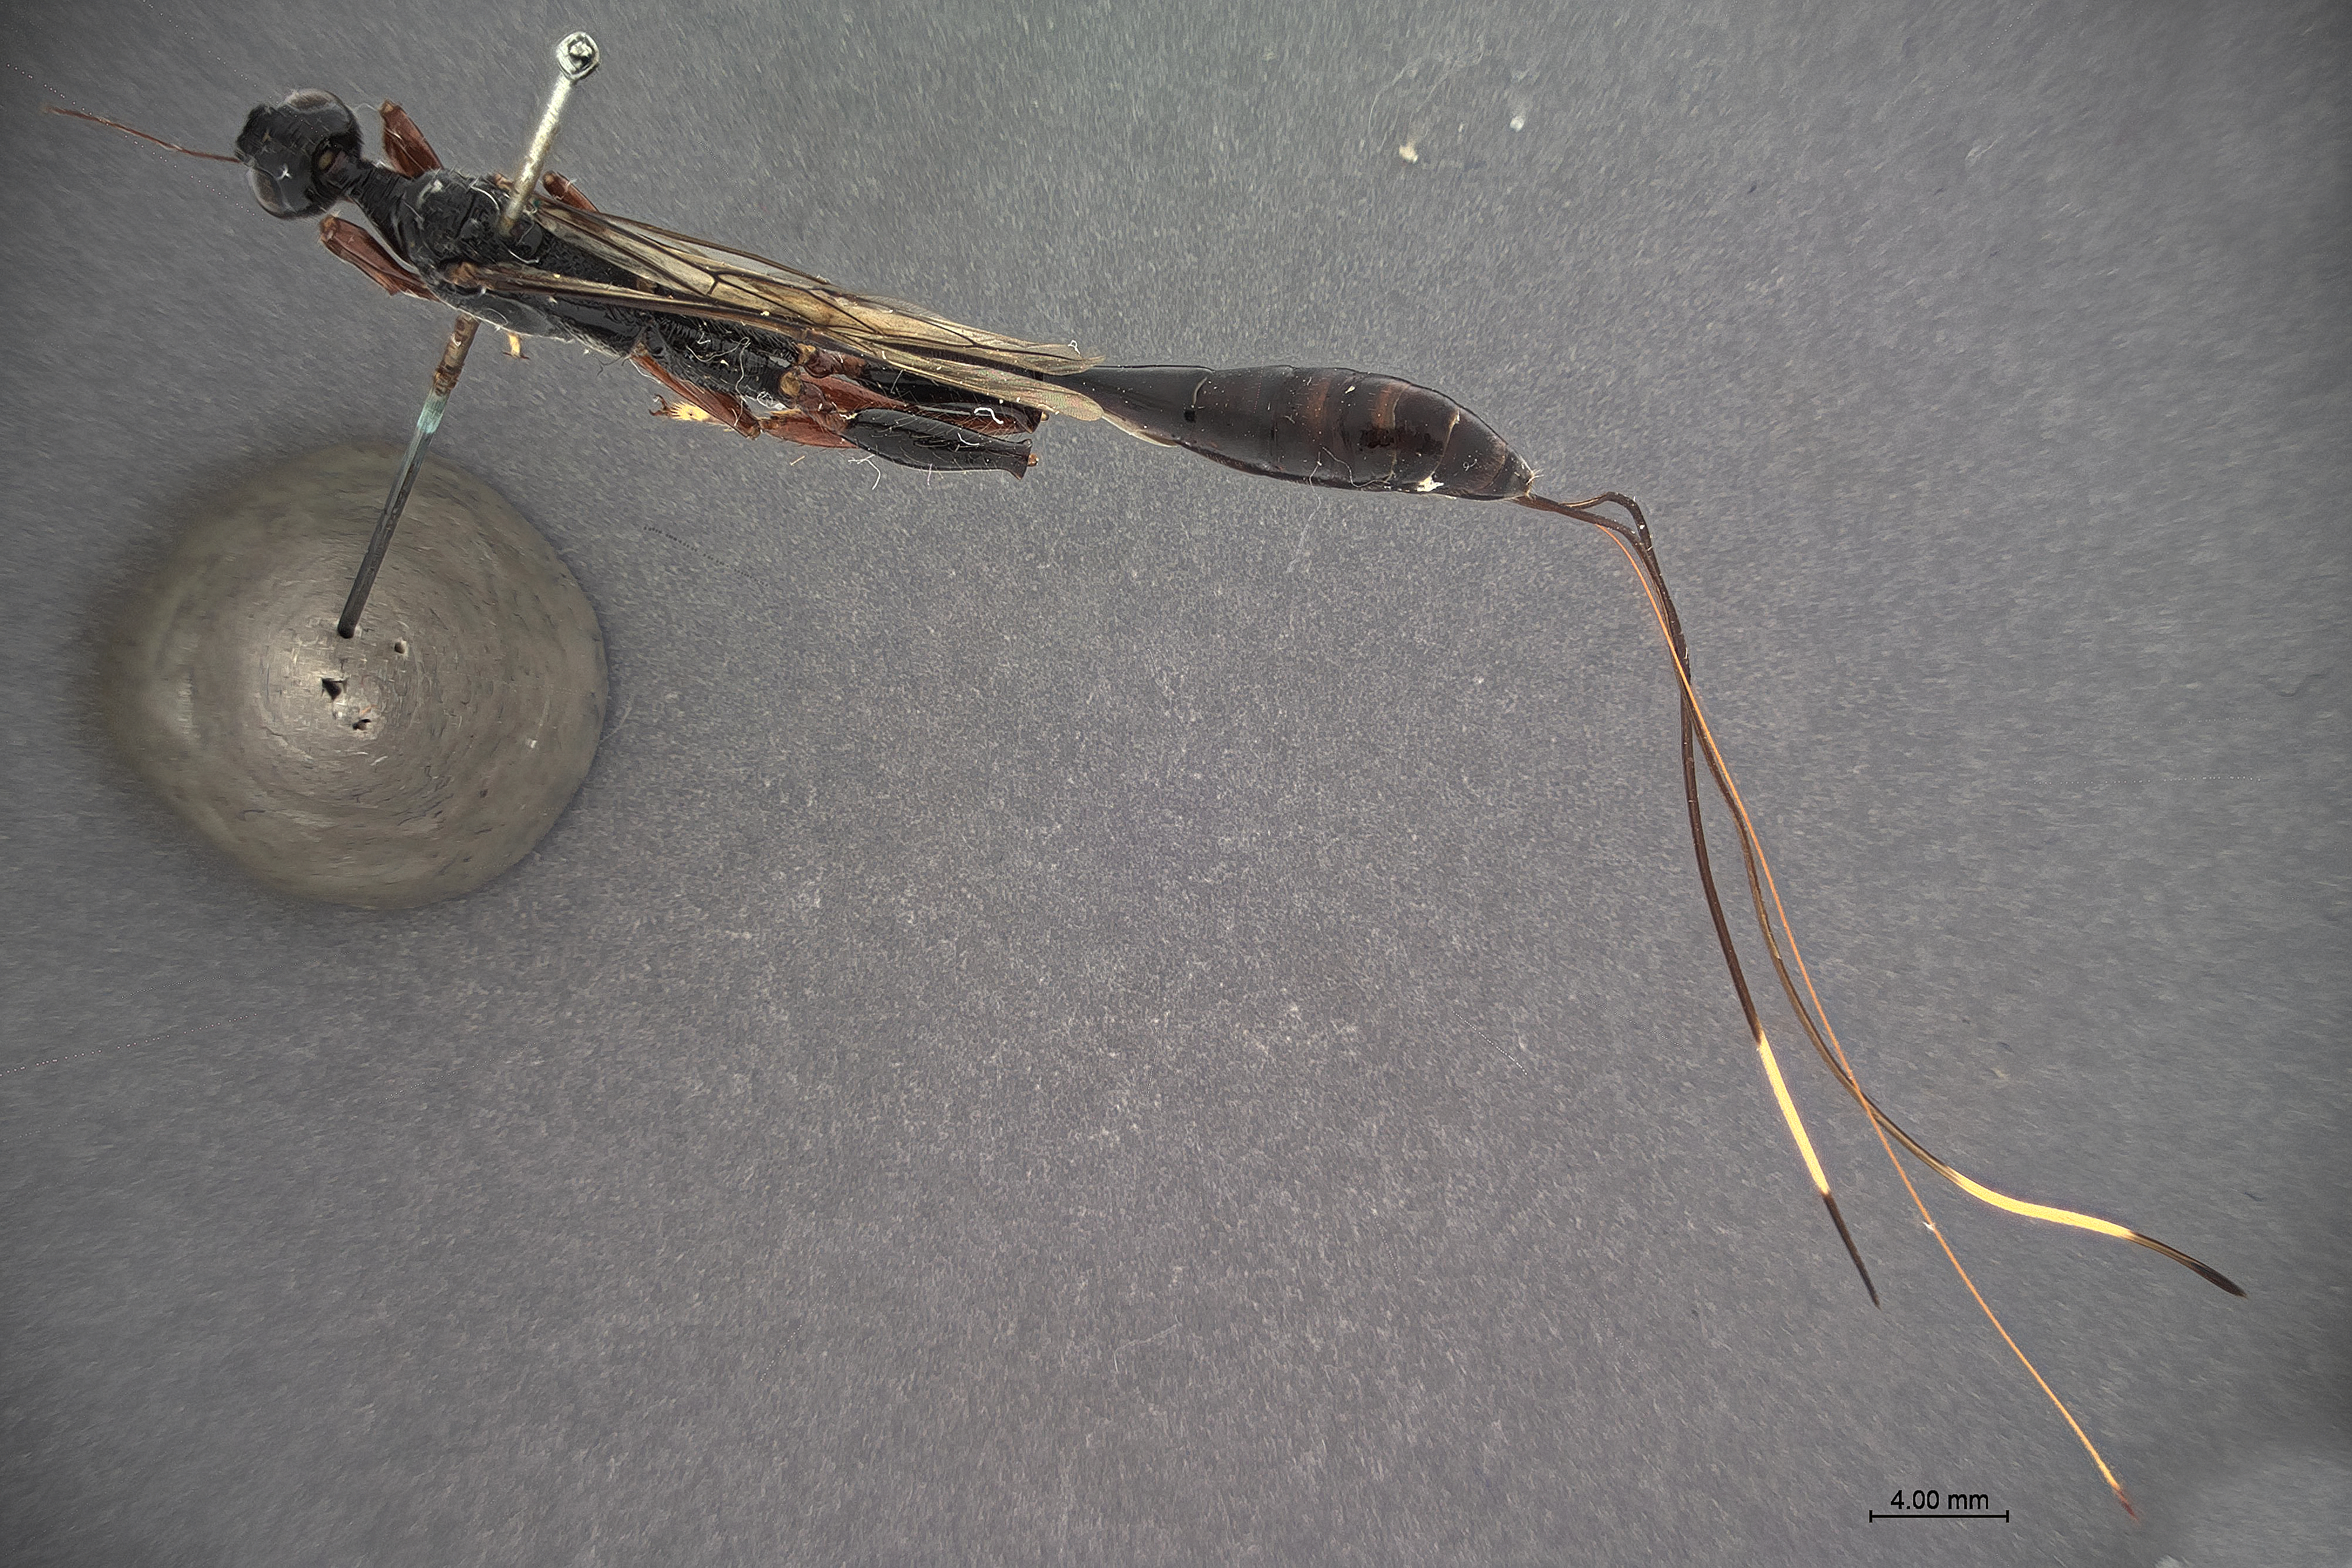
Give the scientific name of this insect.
Stephanus variantius
